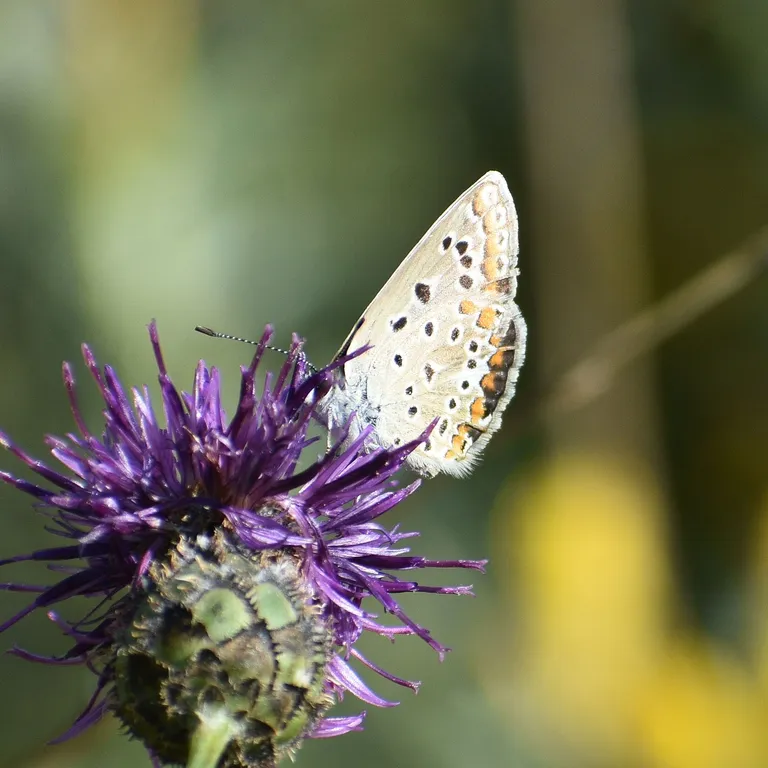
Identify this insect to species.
Polyommatus icarus
